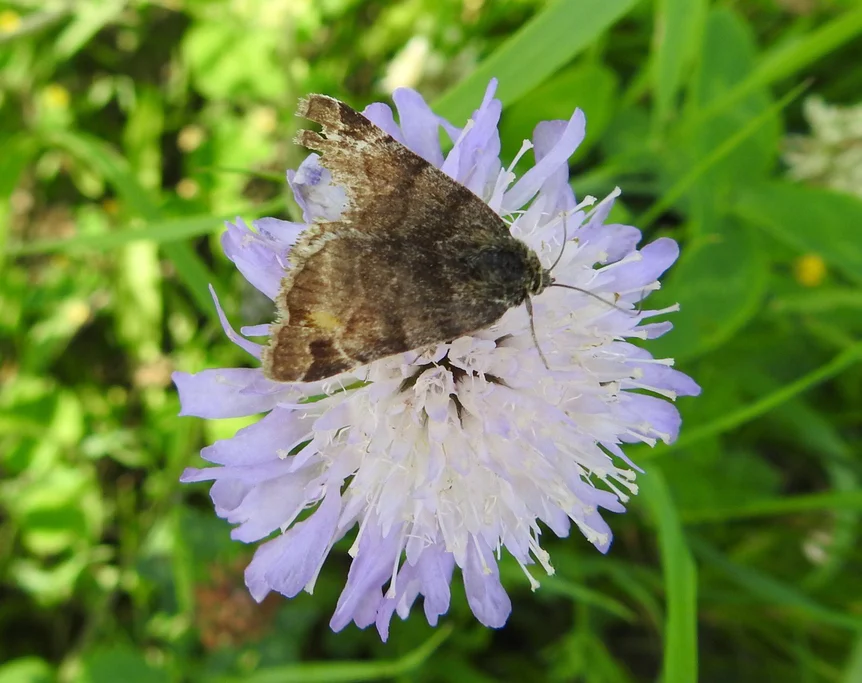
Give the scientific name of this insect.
Euclidia glyphica
